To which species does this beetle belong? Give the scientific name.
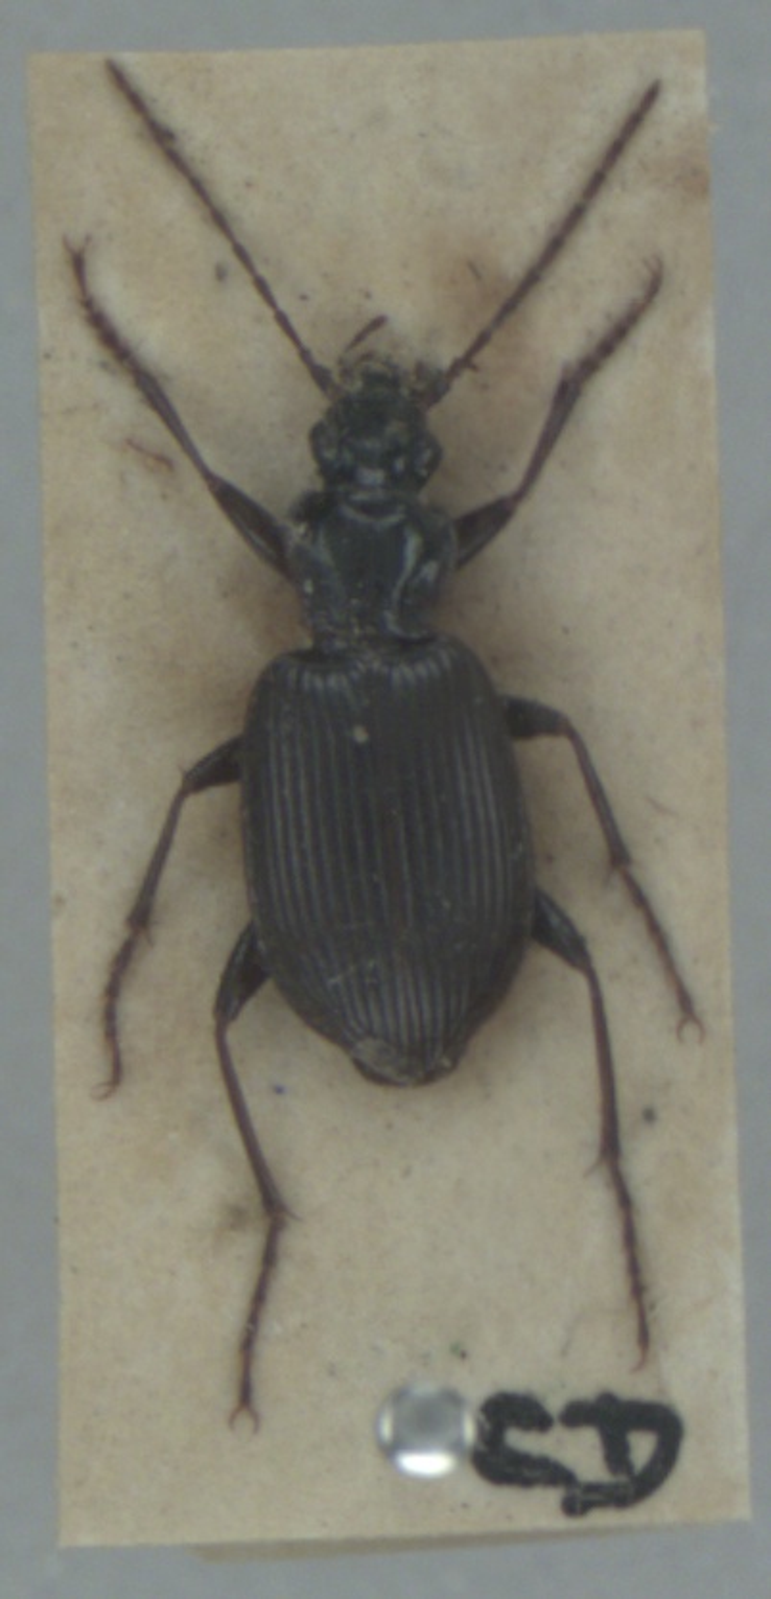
Platynus assimilis
